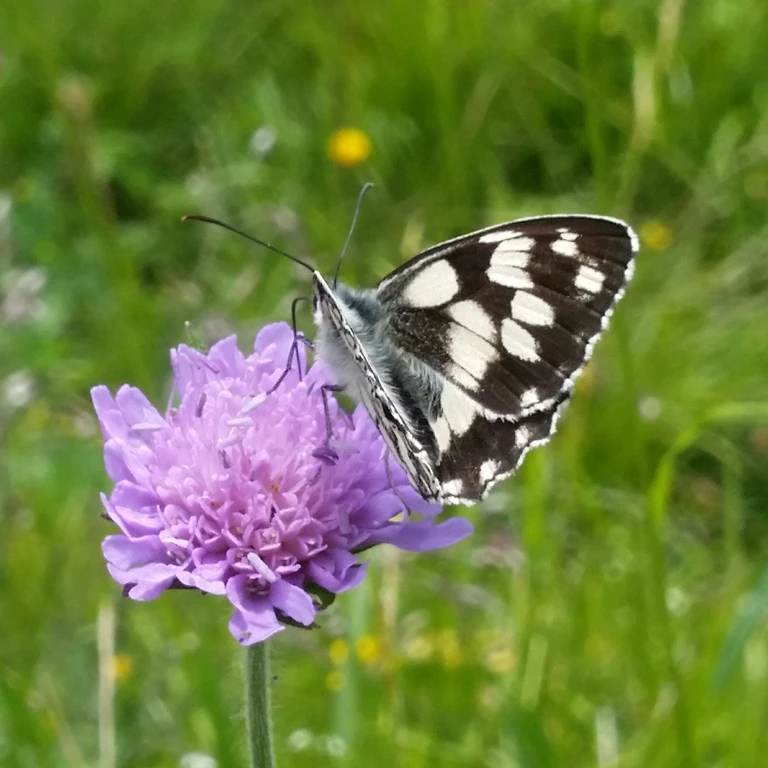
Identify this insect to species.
Melanargia galathea
